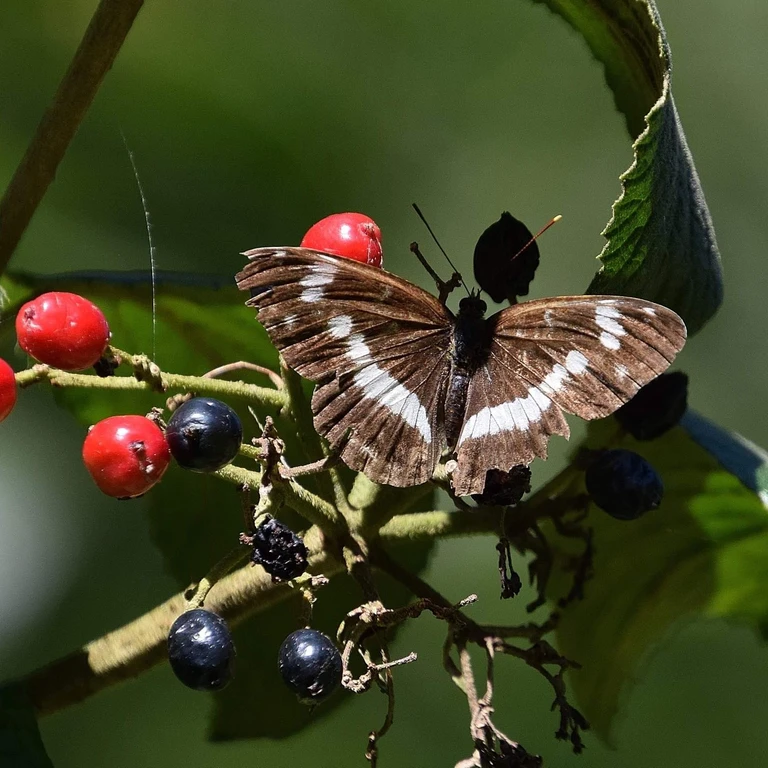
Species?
Limenitis camilla (also Ladoga camilla)
